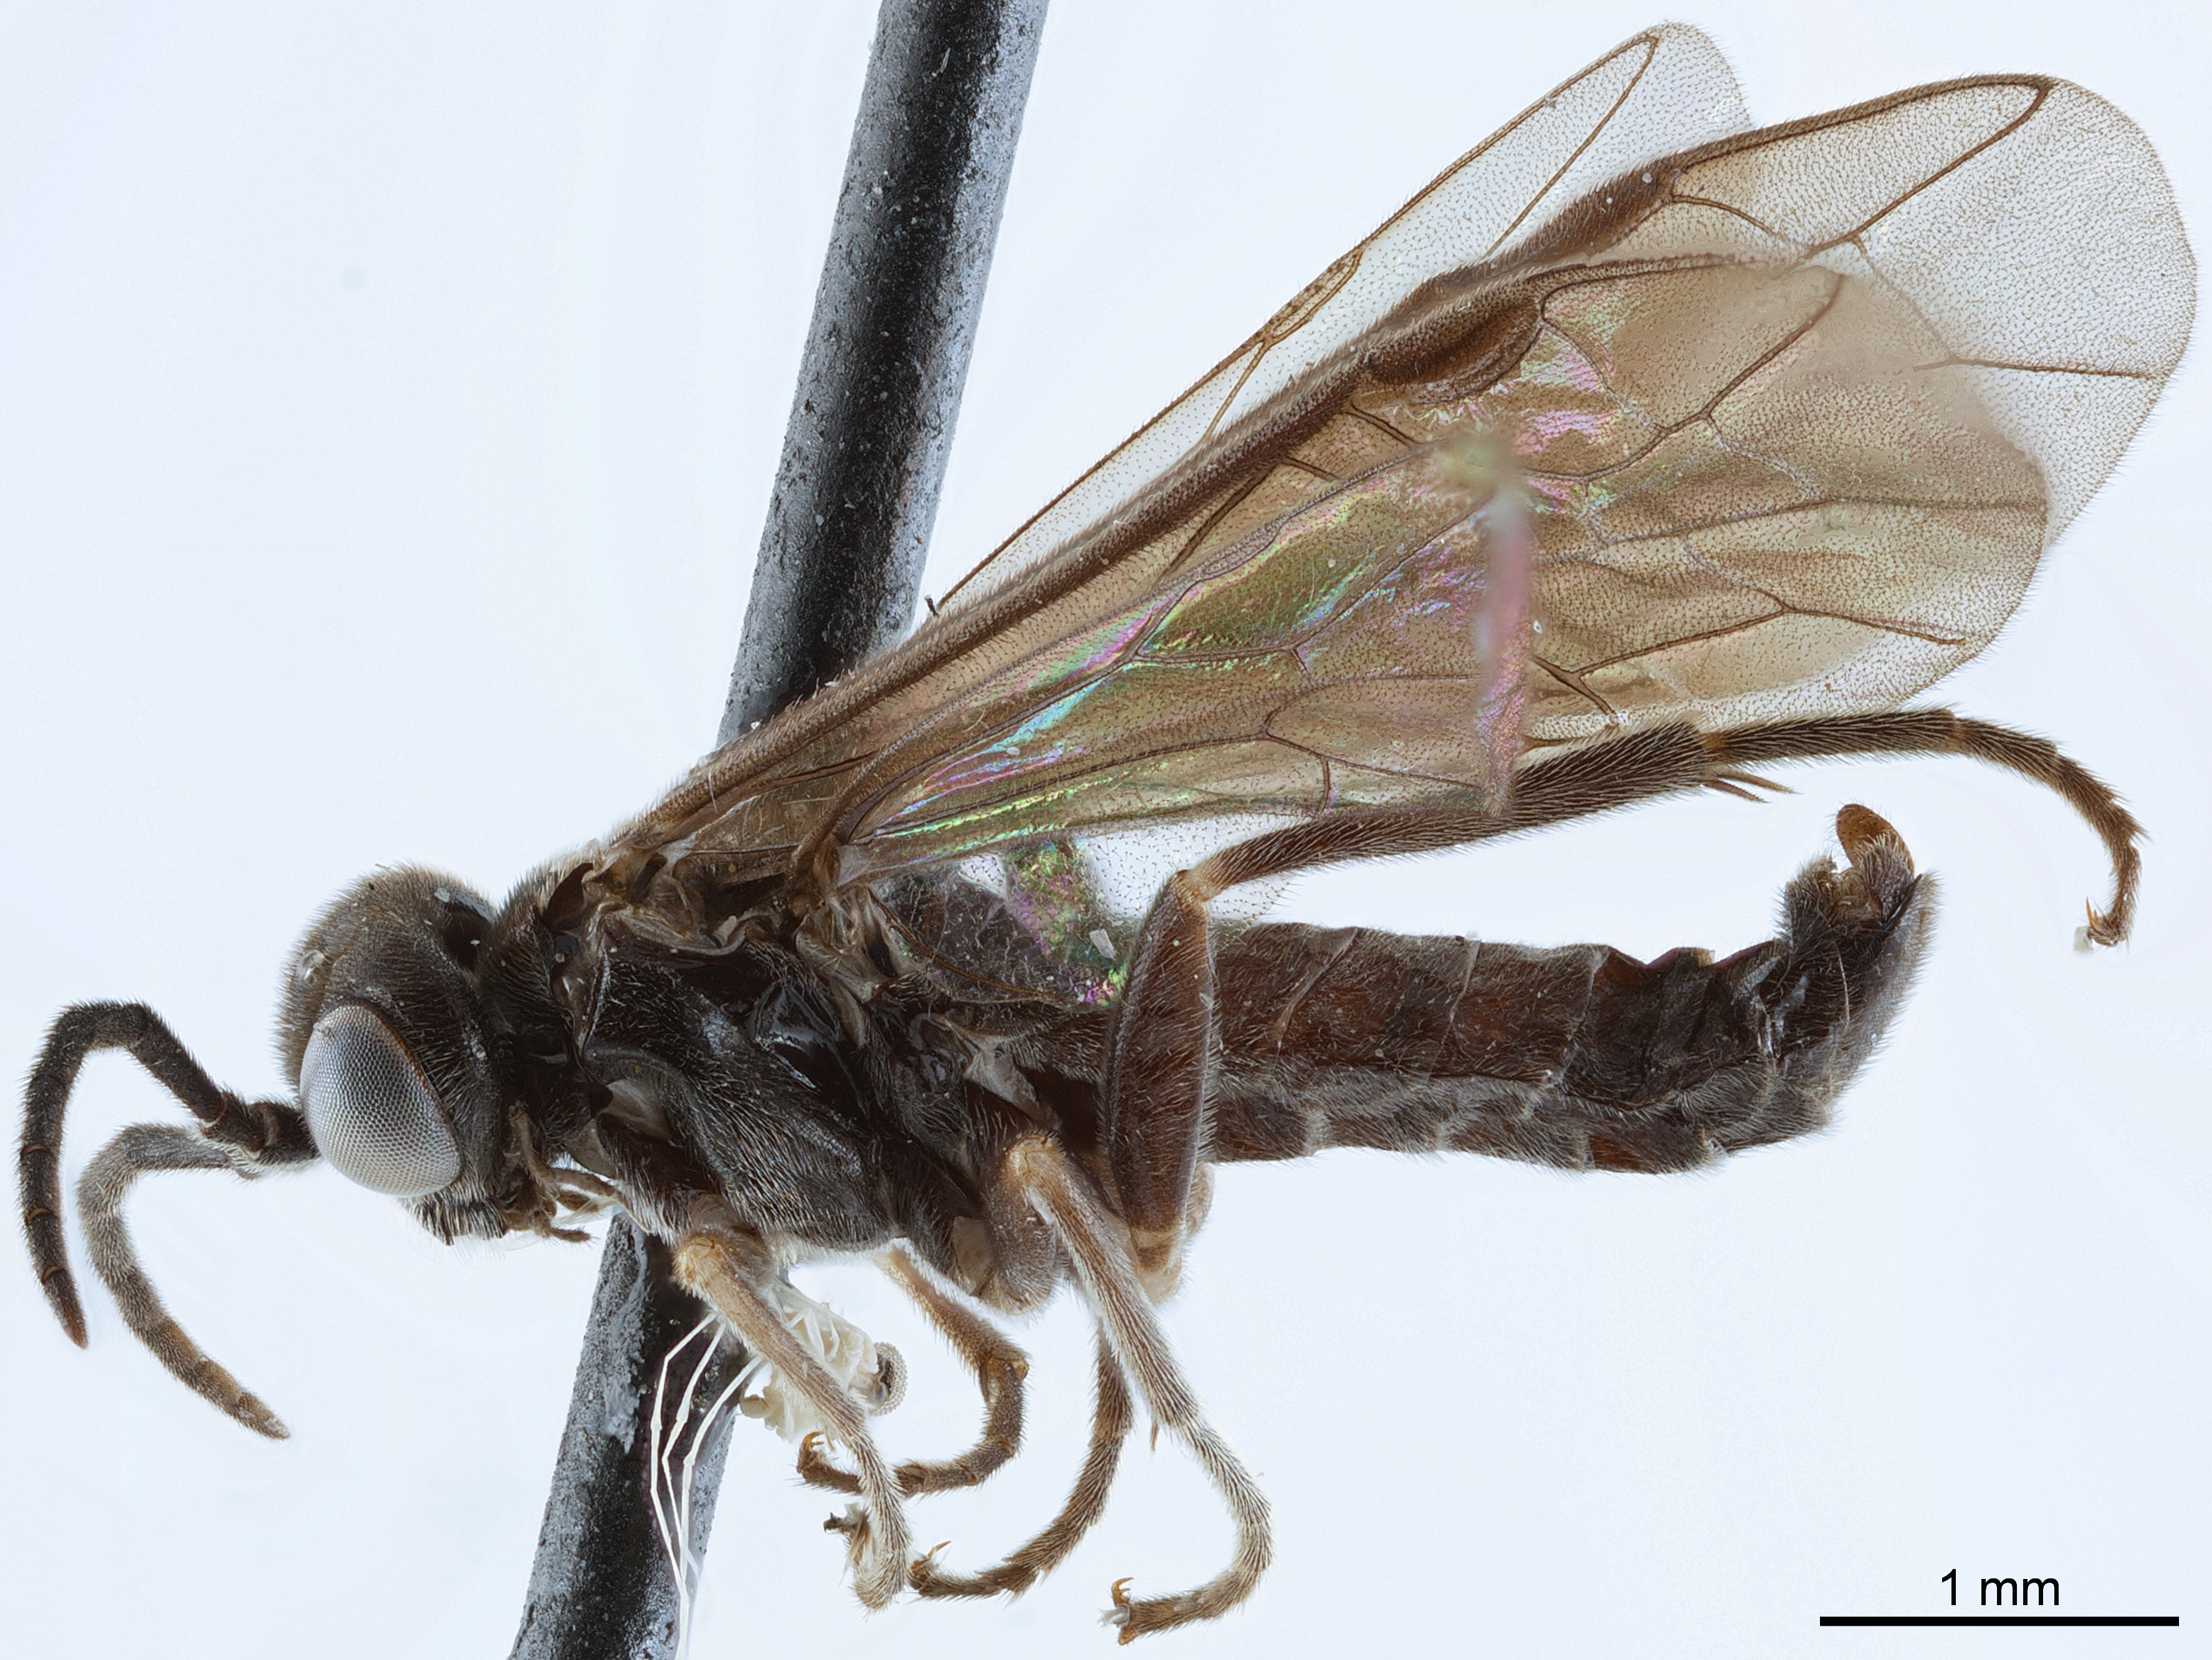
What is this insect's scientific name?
Mallachiella rufithorax
